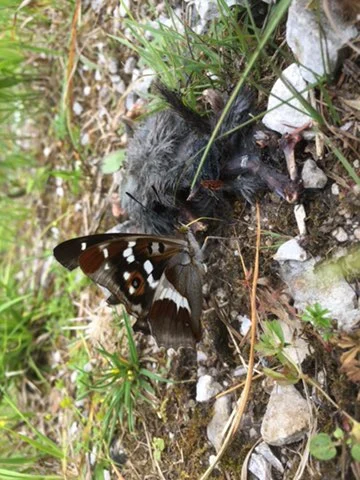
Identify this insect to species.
Apatura iris
